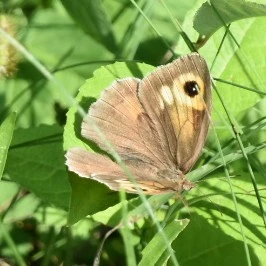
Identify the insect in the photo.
Maniola jurtina
